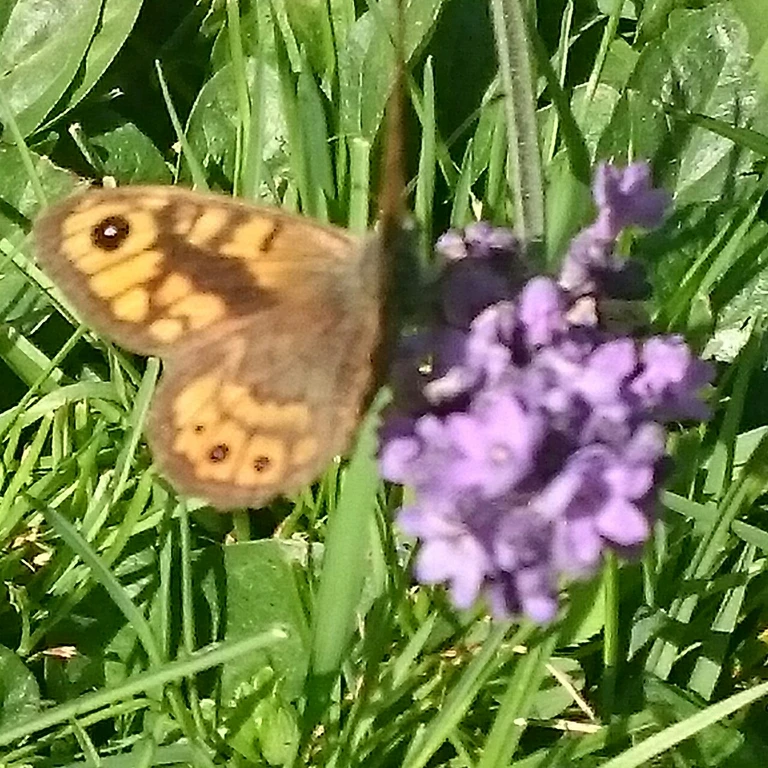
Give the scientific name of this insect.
Lasiommata megera (also Pararge megera)
